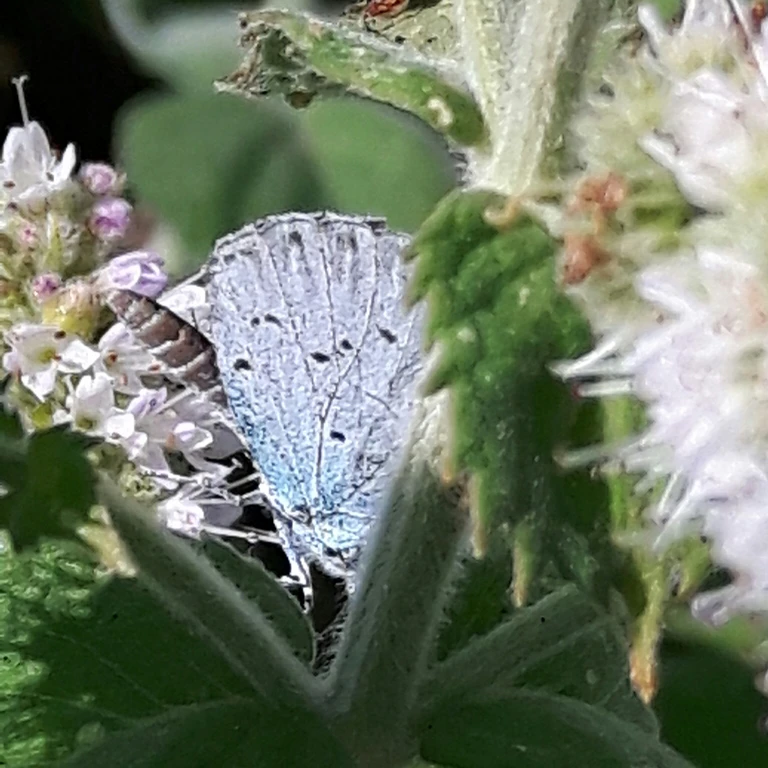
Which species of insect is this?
Celastrina argiolus
